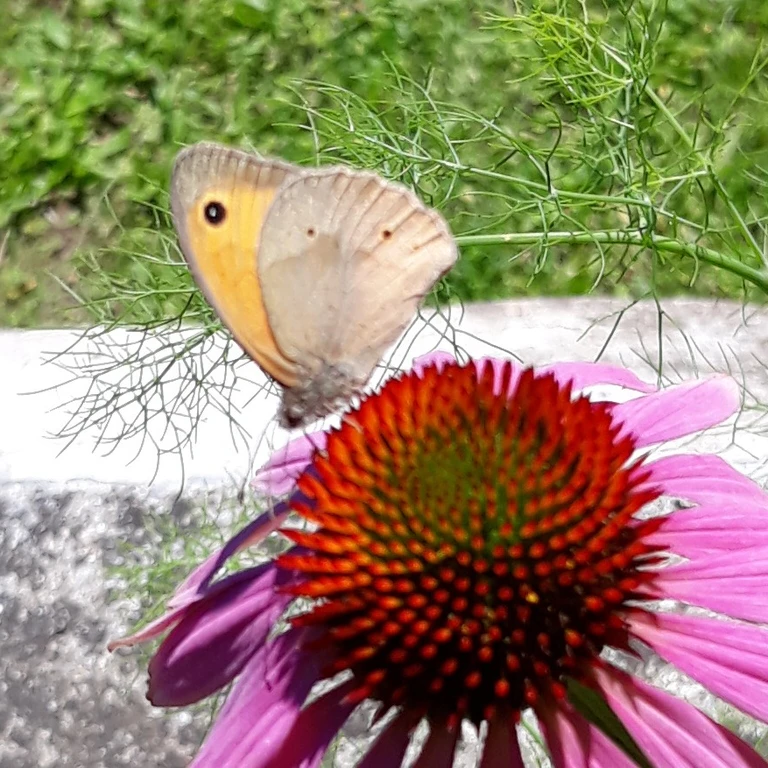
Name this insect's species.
Maniola jurtina
